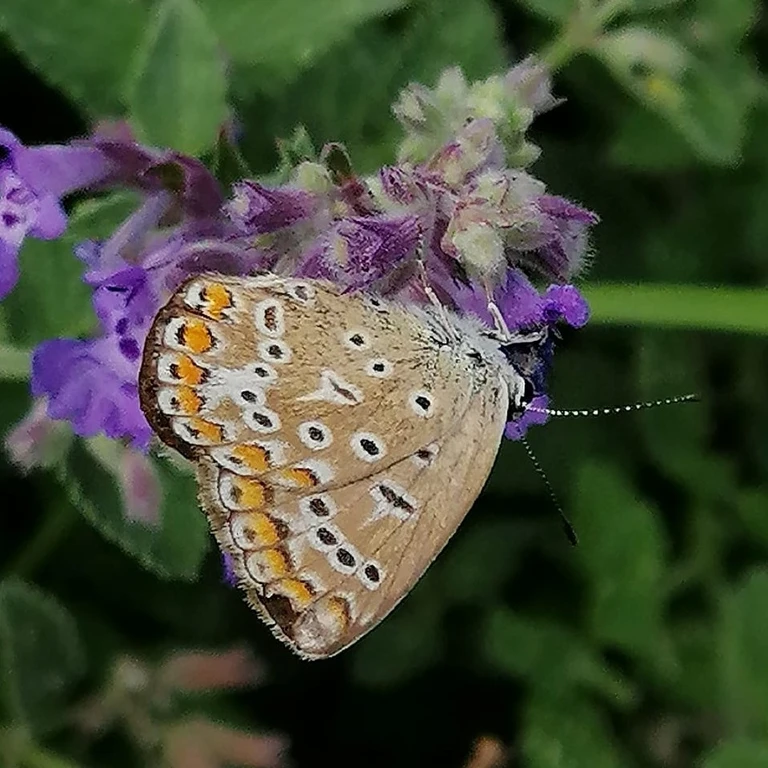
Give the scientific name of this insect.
Polyommatus icarus
